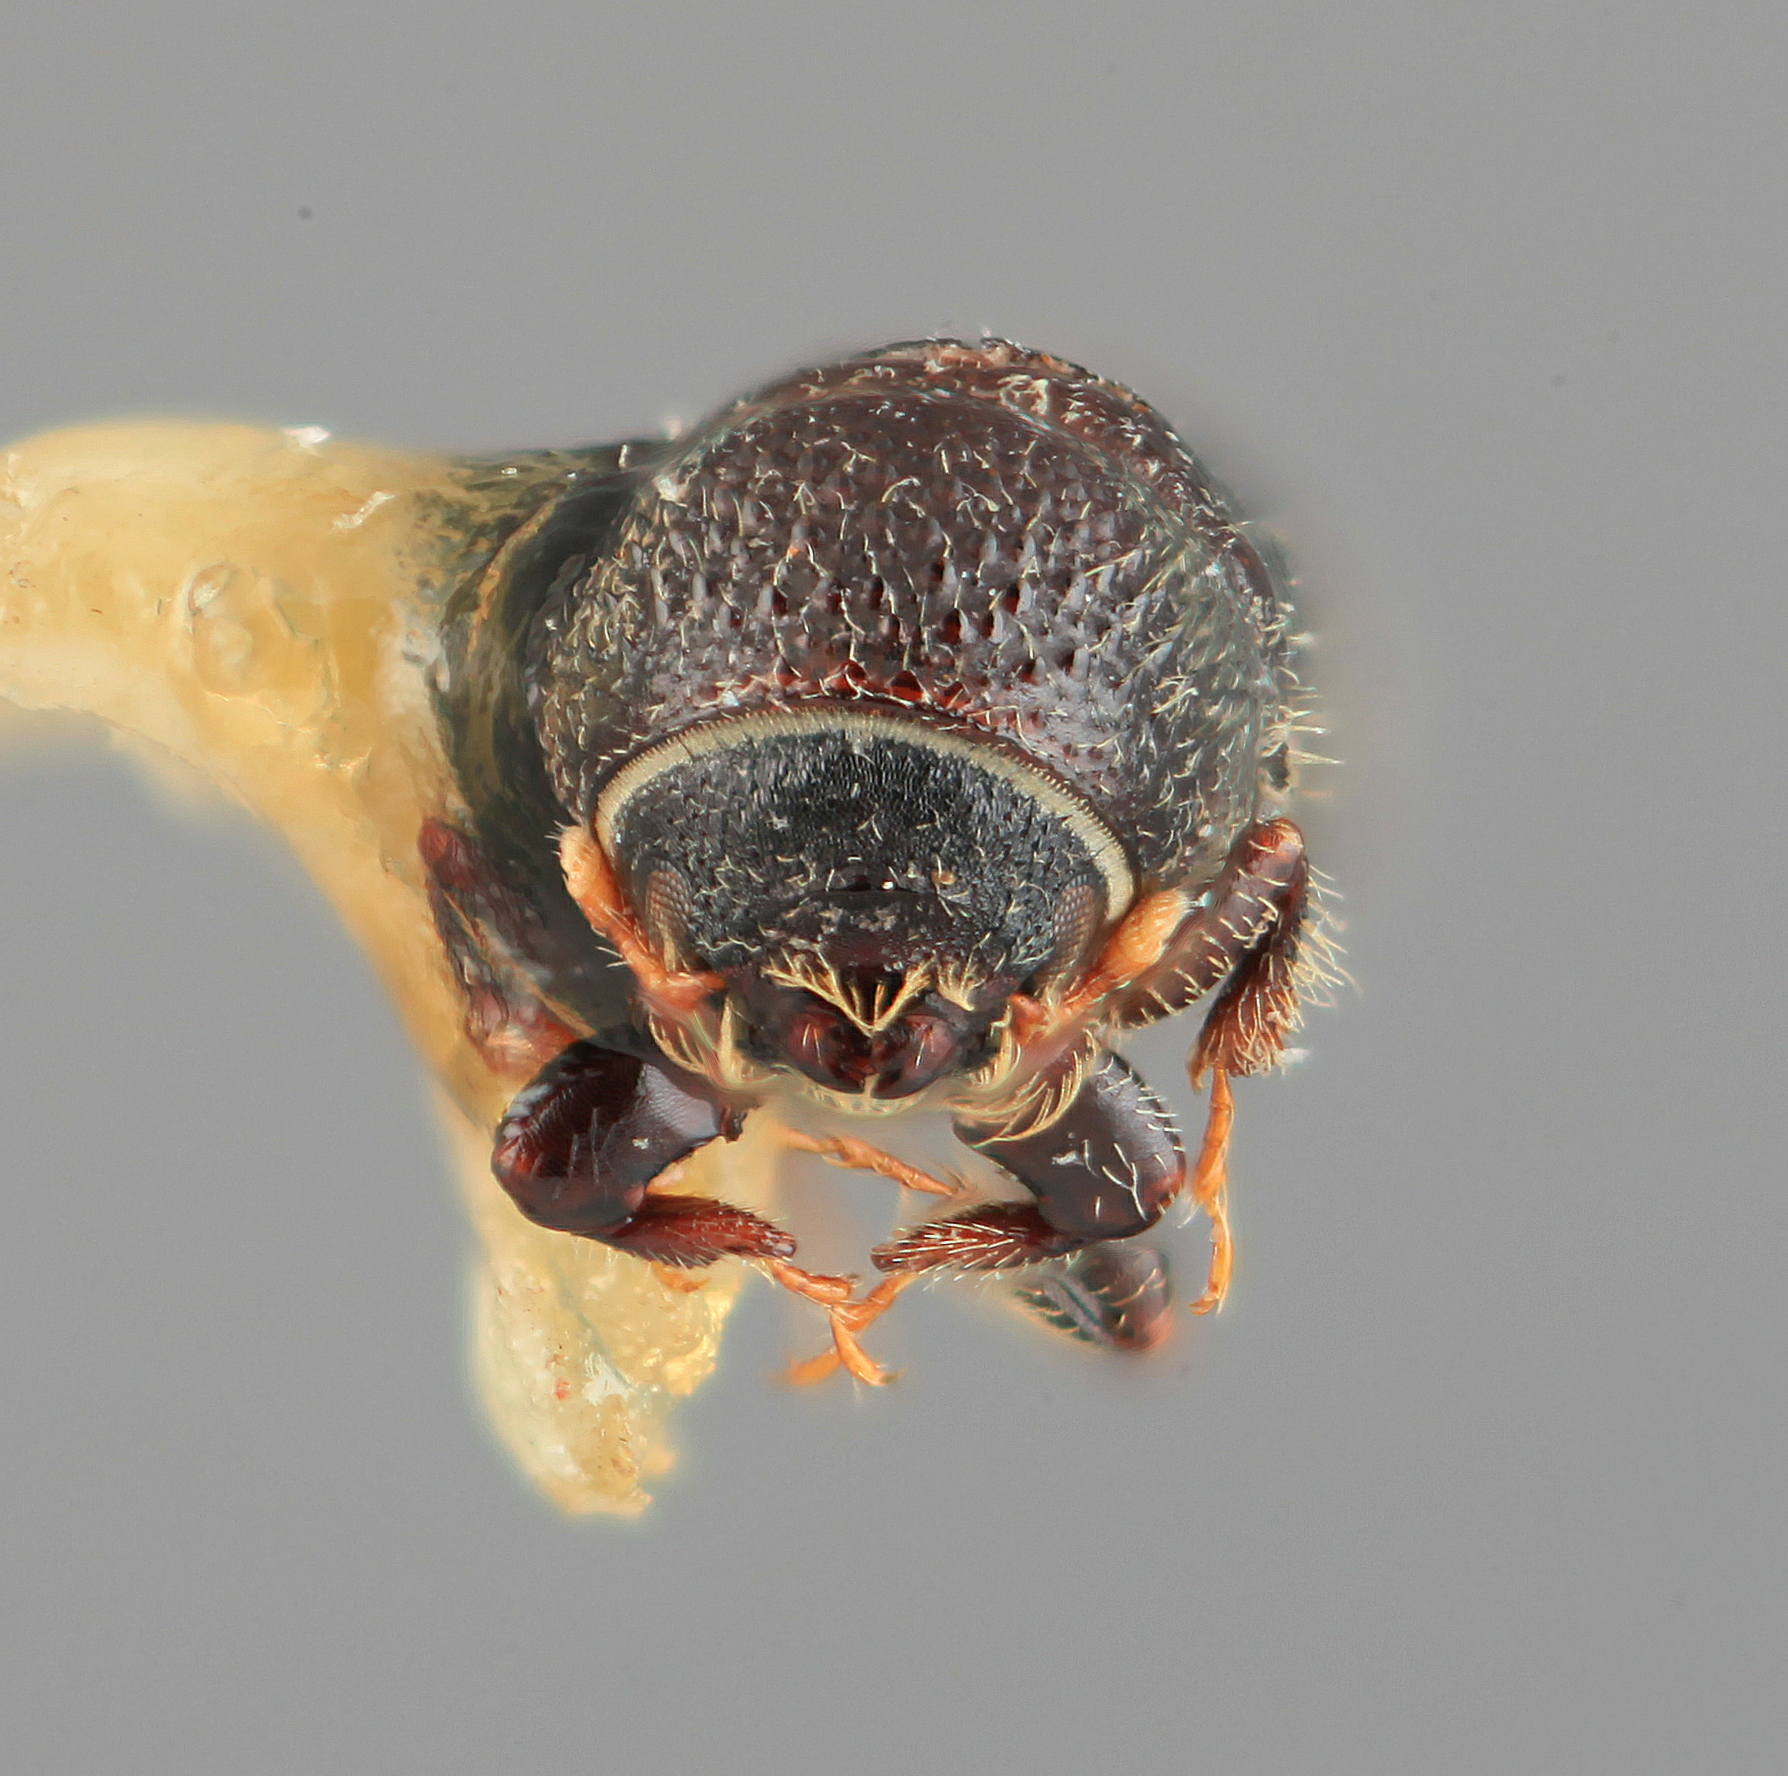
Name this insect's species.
Hylocurus incomptus
